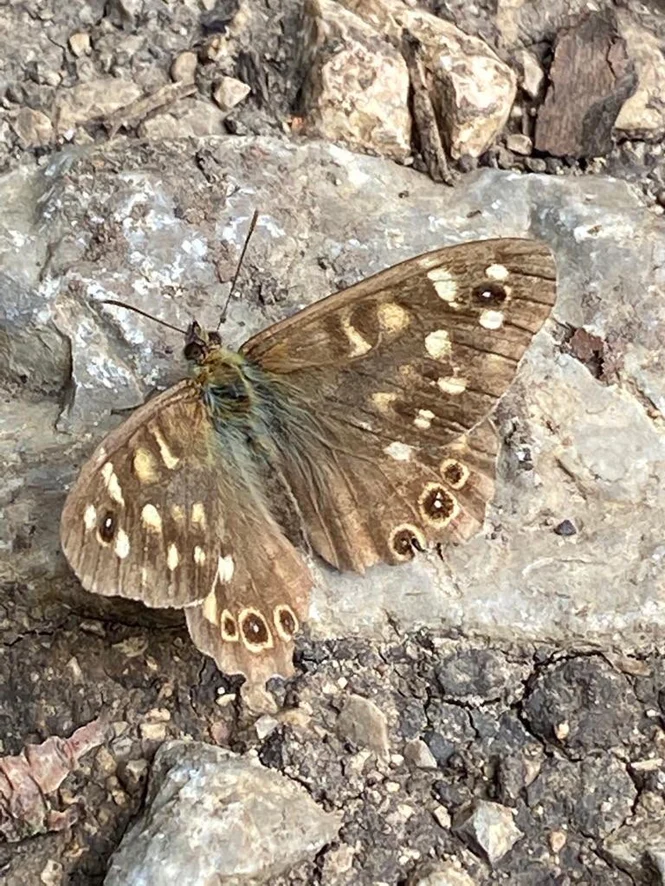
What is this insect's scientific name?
Pararge aegeria
